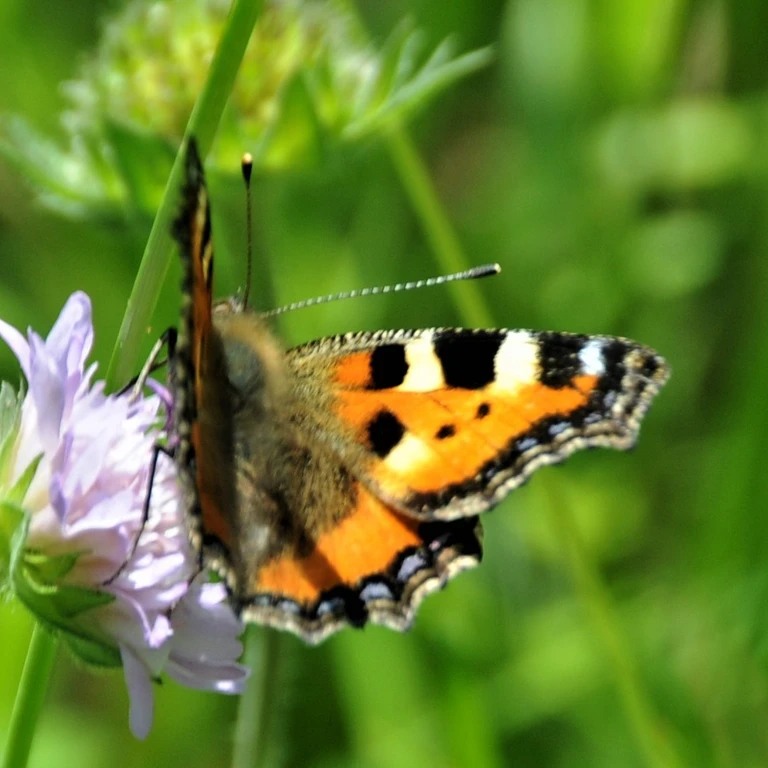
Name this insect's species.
Aglais urticae
